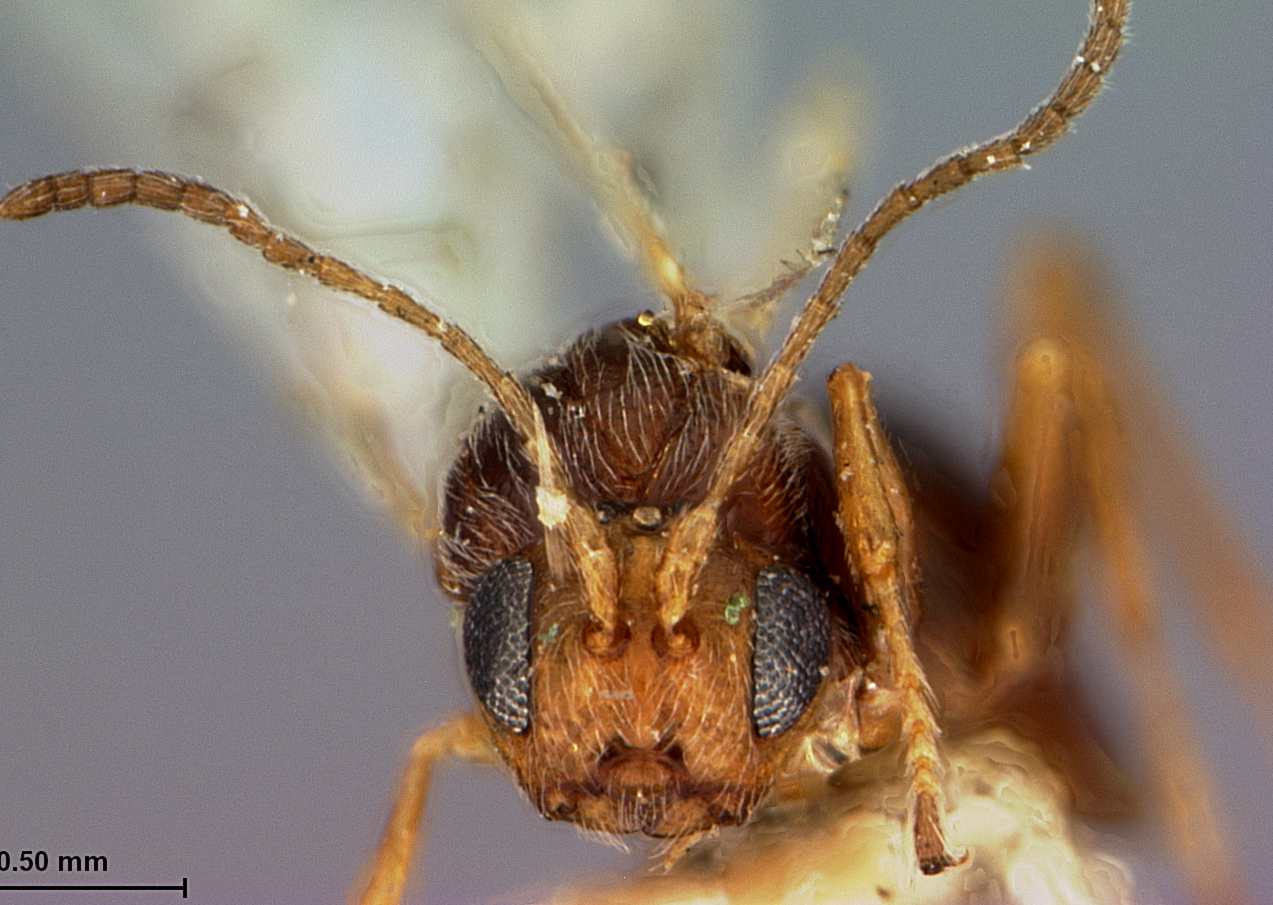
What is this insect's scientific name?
Dryophanta cressoni
